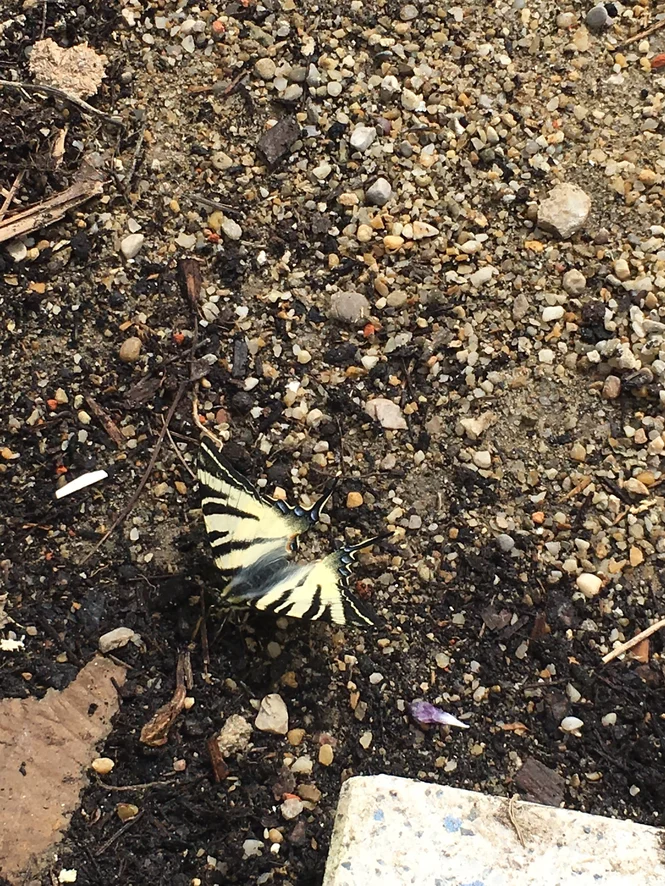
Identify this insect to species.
Iphiclides podalirius
